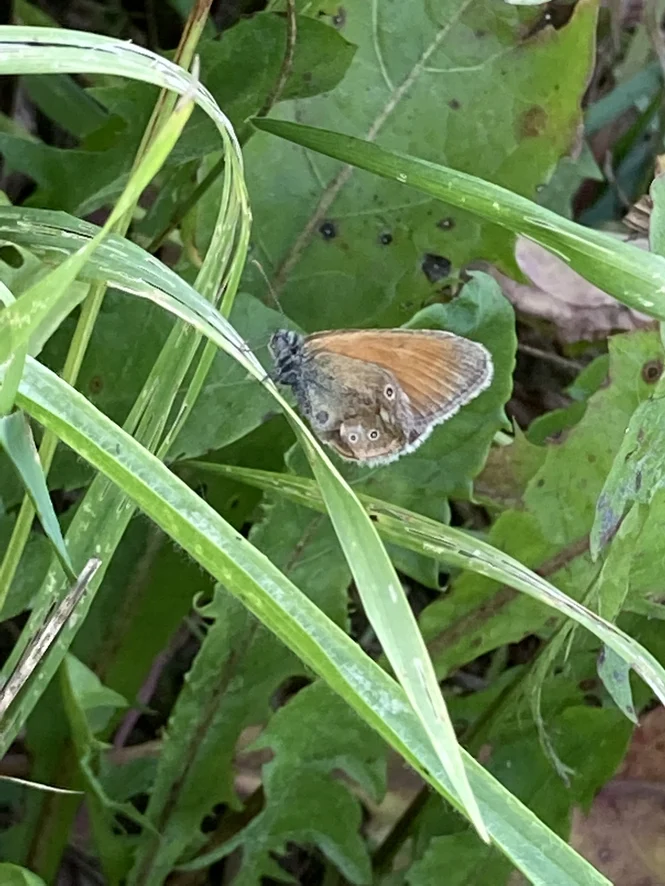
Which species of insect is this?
Coenonympha glycerion (also Coenonympha iphis)
